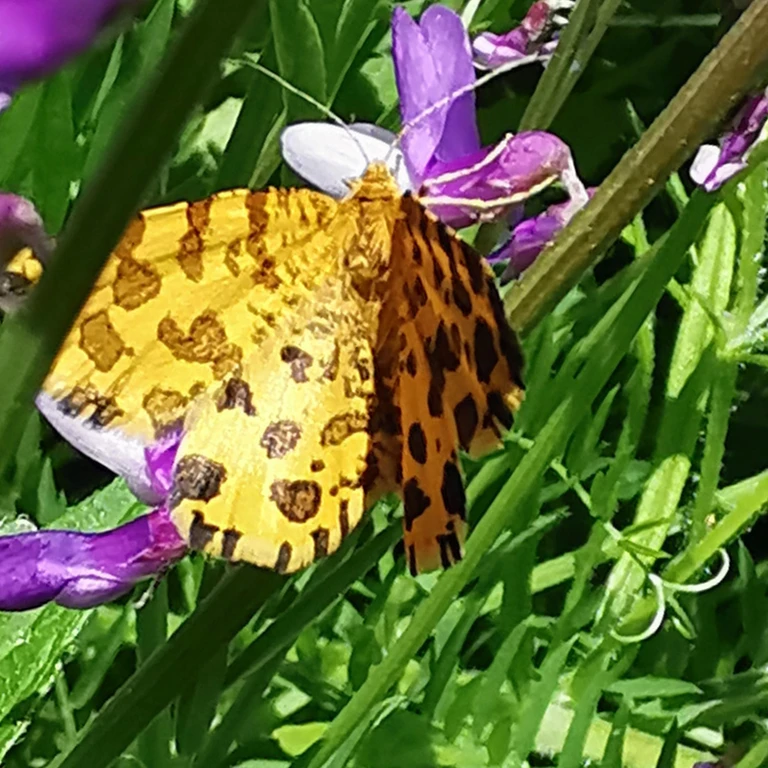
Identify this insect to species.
Pseudopanthera macularia
